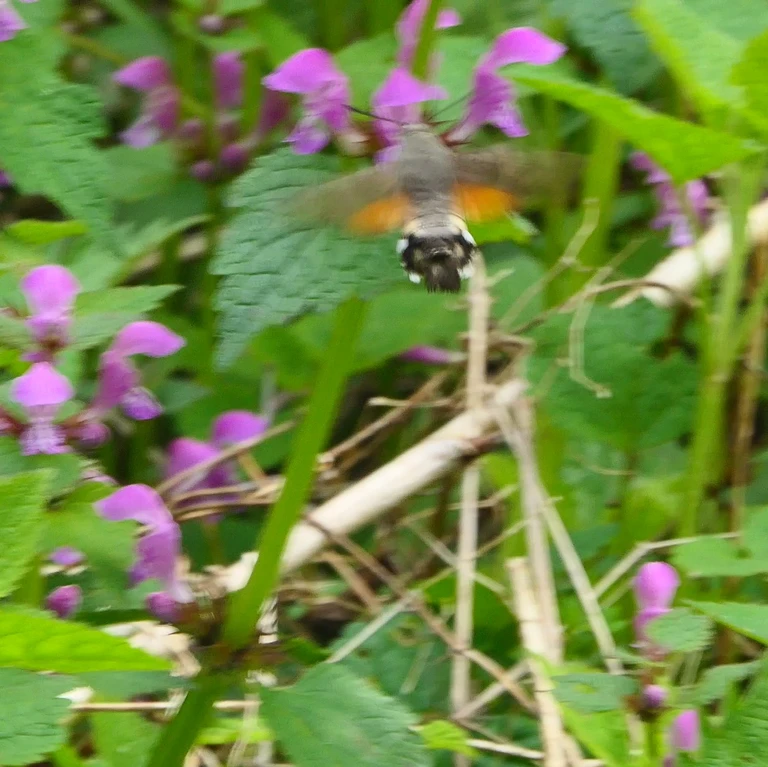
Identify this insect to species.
Macroglossum stellatarum
